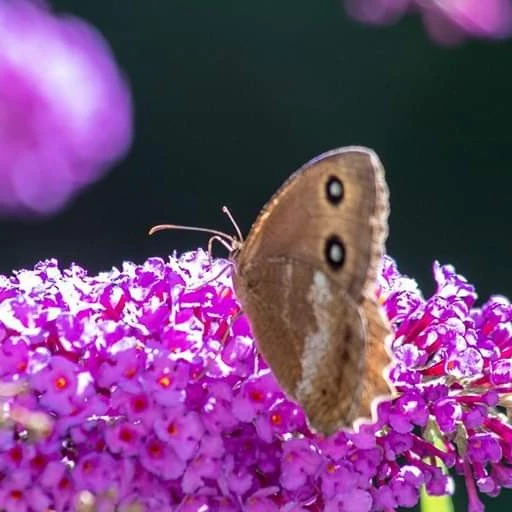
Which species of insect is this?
Minois dryas
